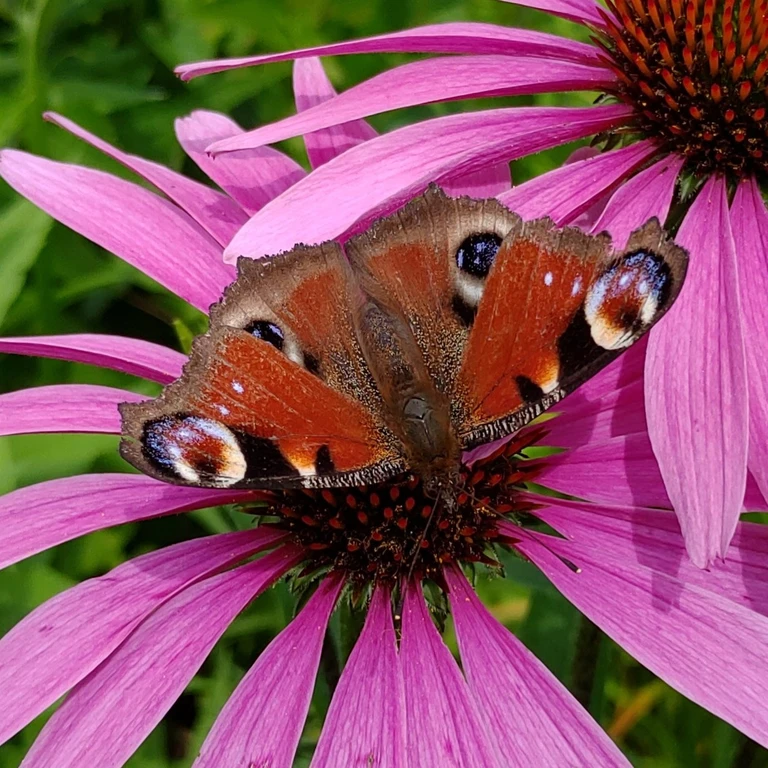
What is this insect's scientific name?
Aglais io
